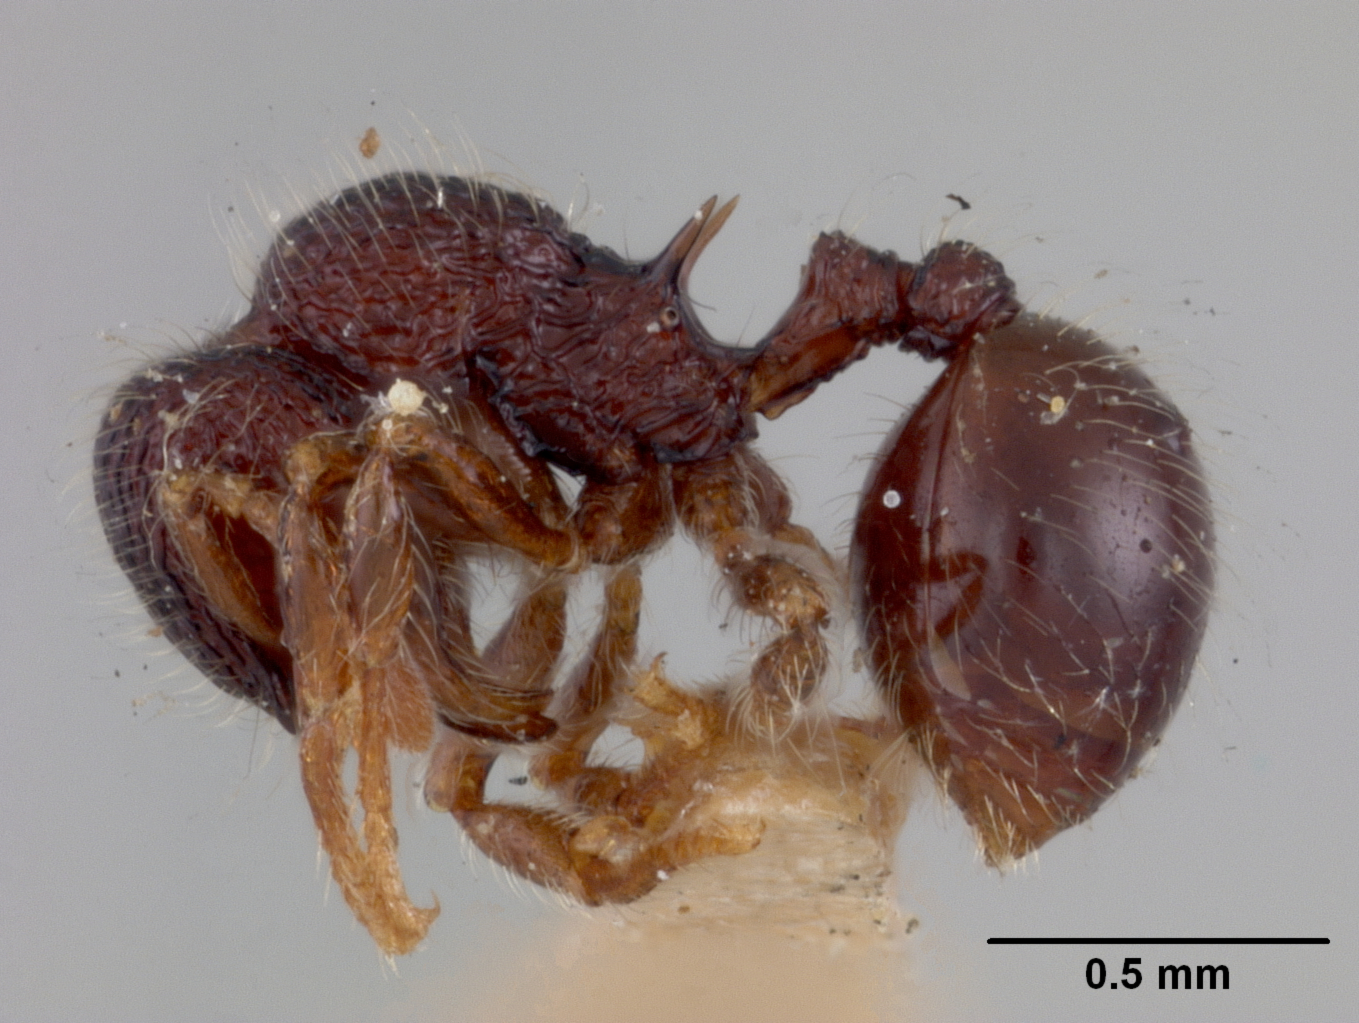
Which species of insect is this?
Lachnomyrmex scrobiculatus
